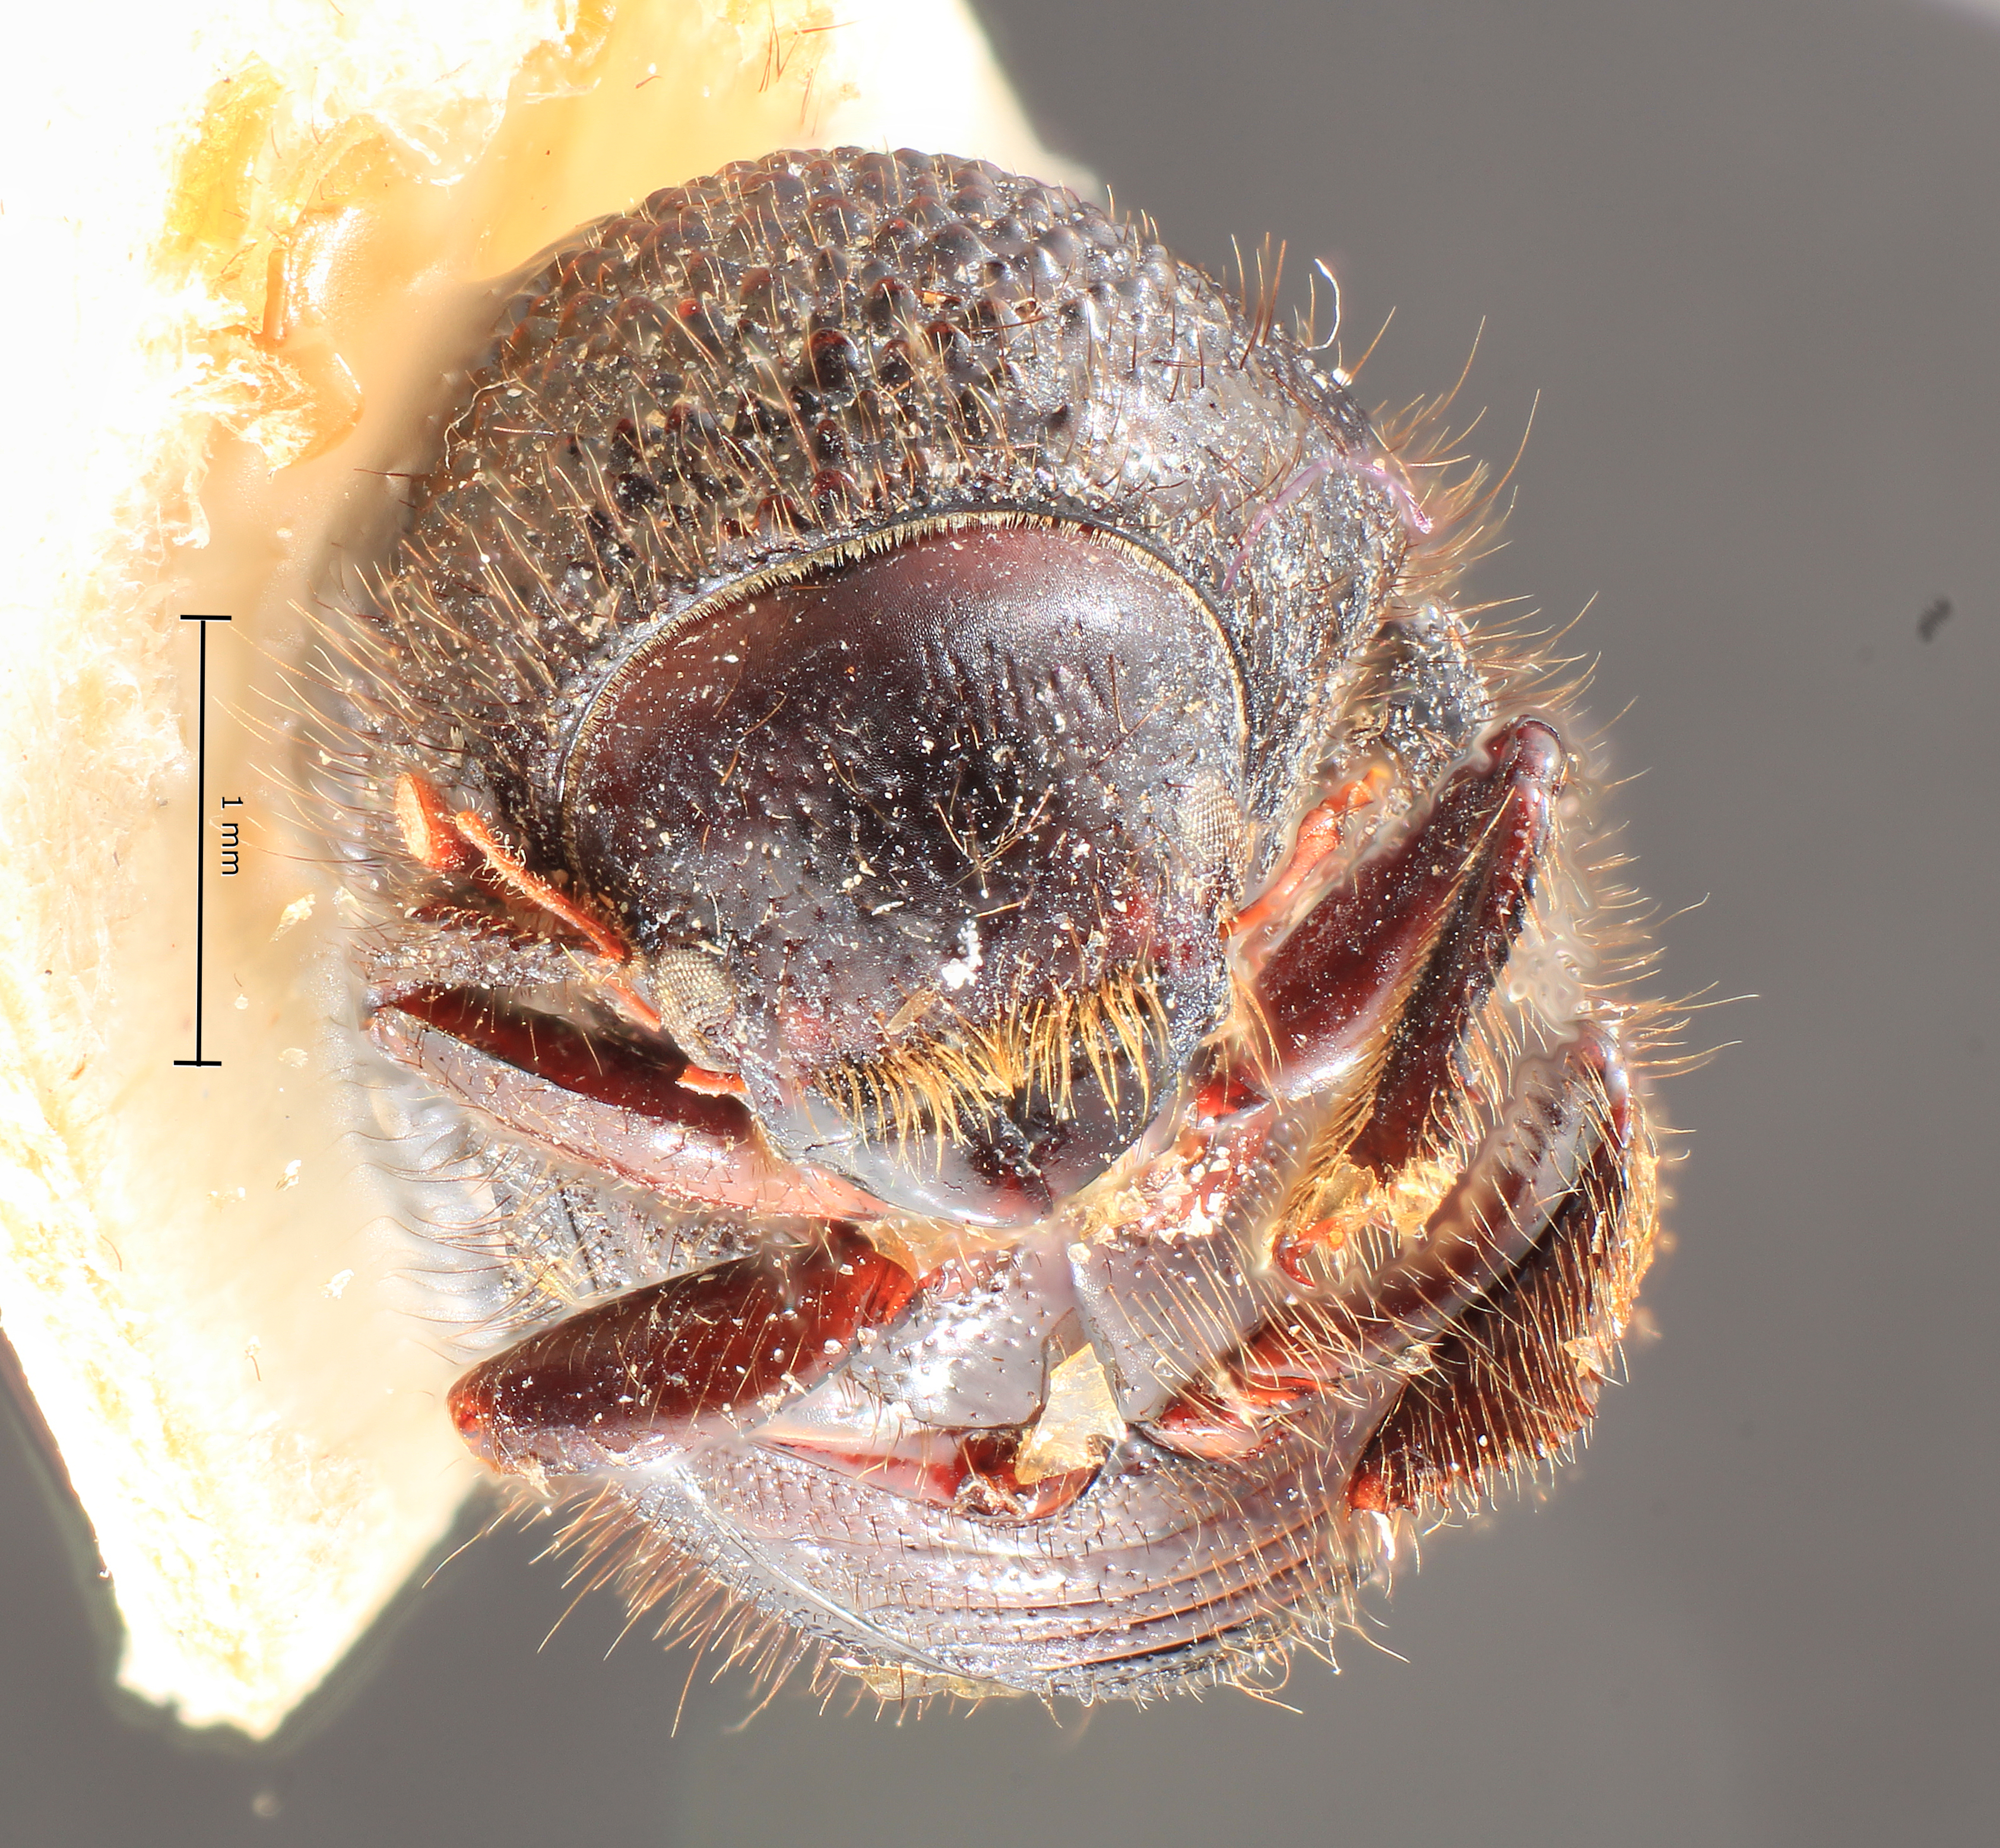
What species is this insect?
Xyleborus ursa
